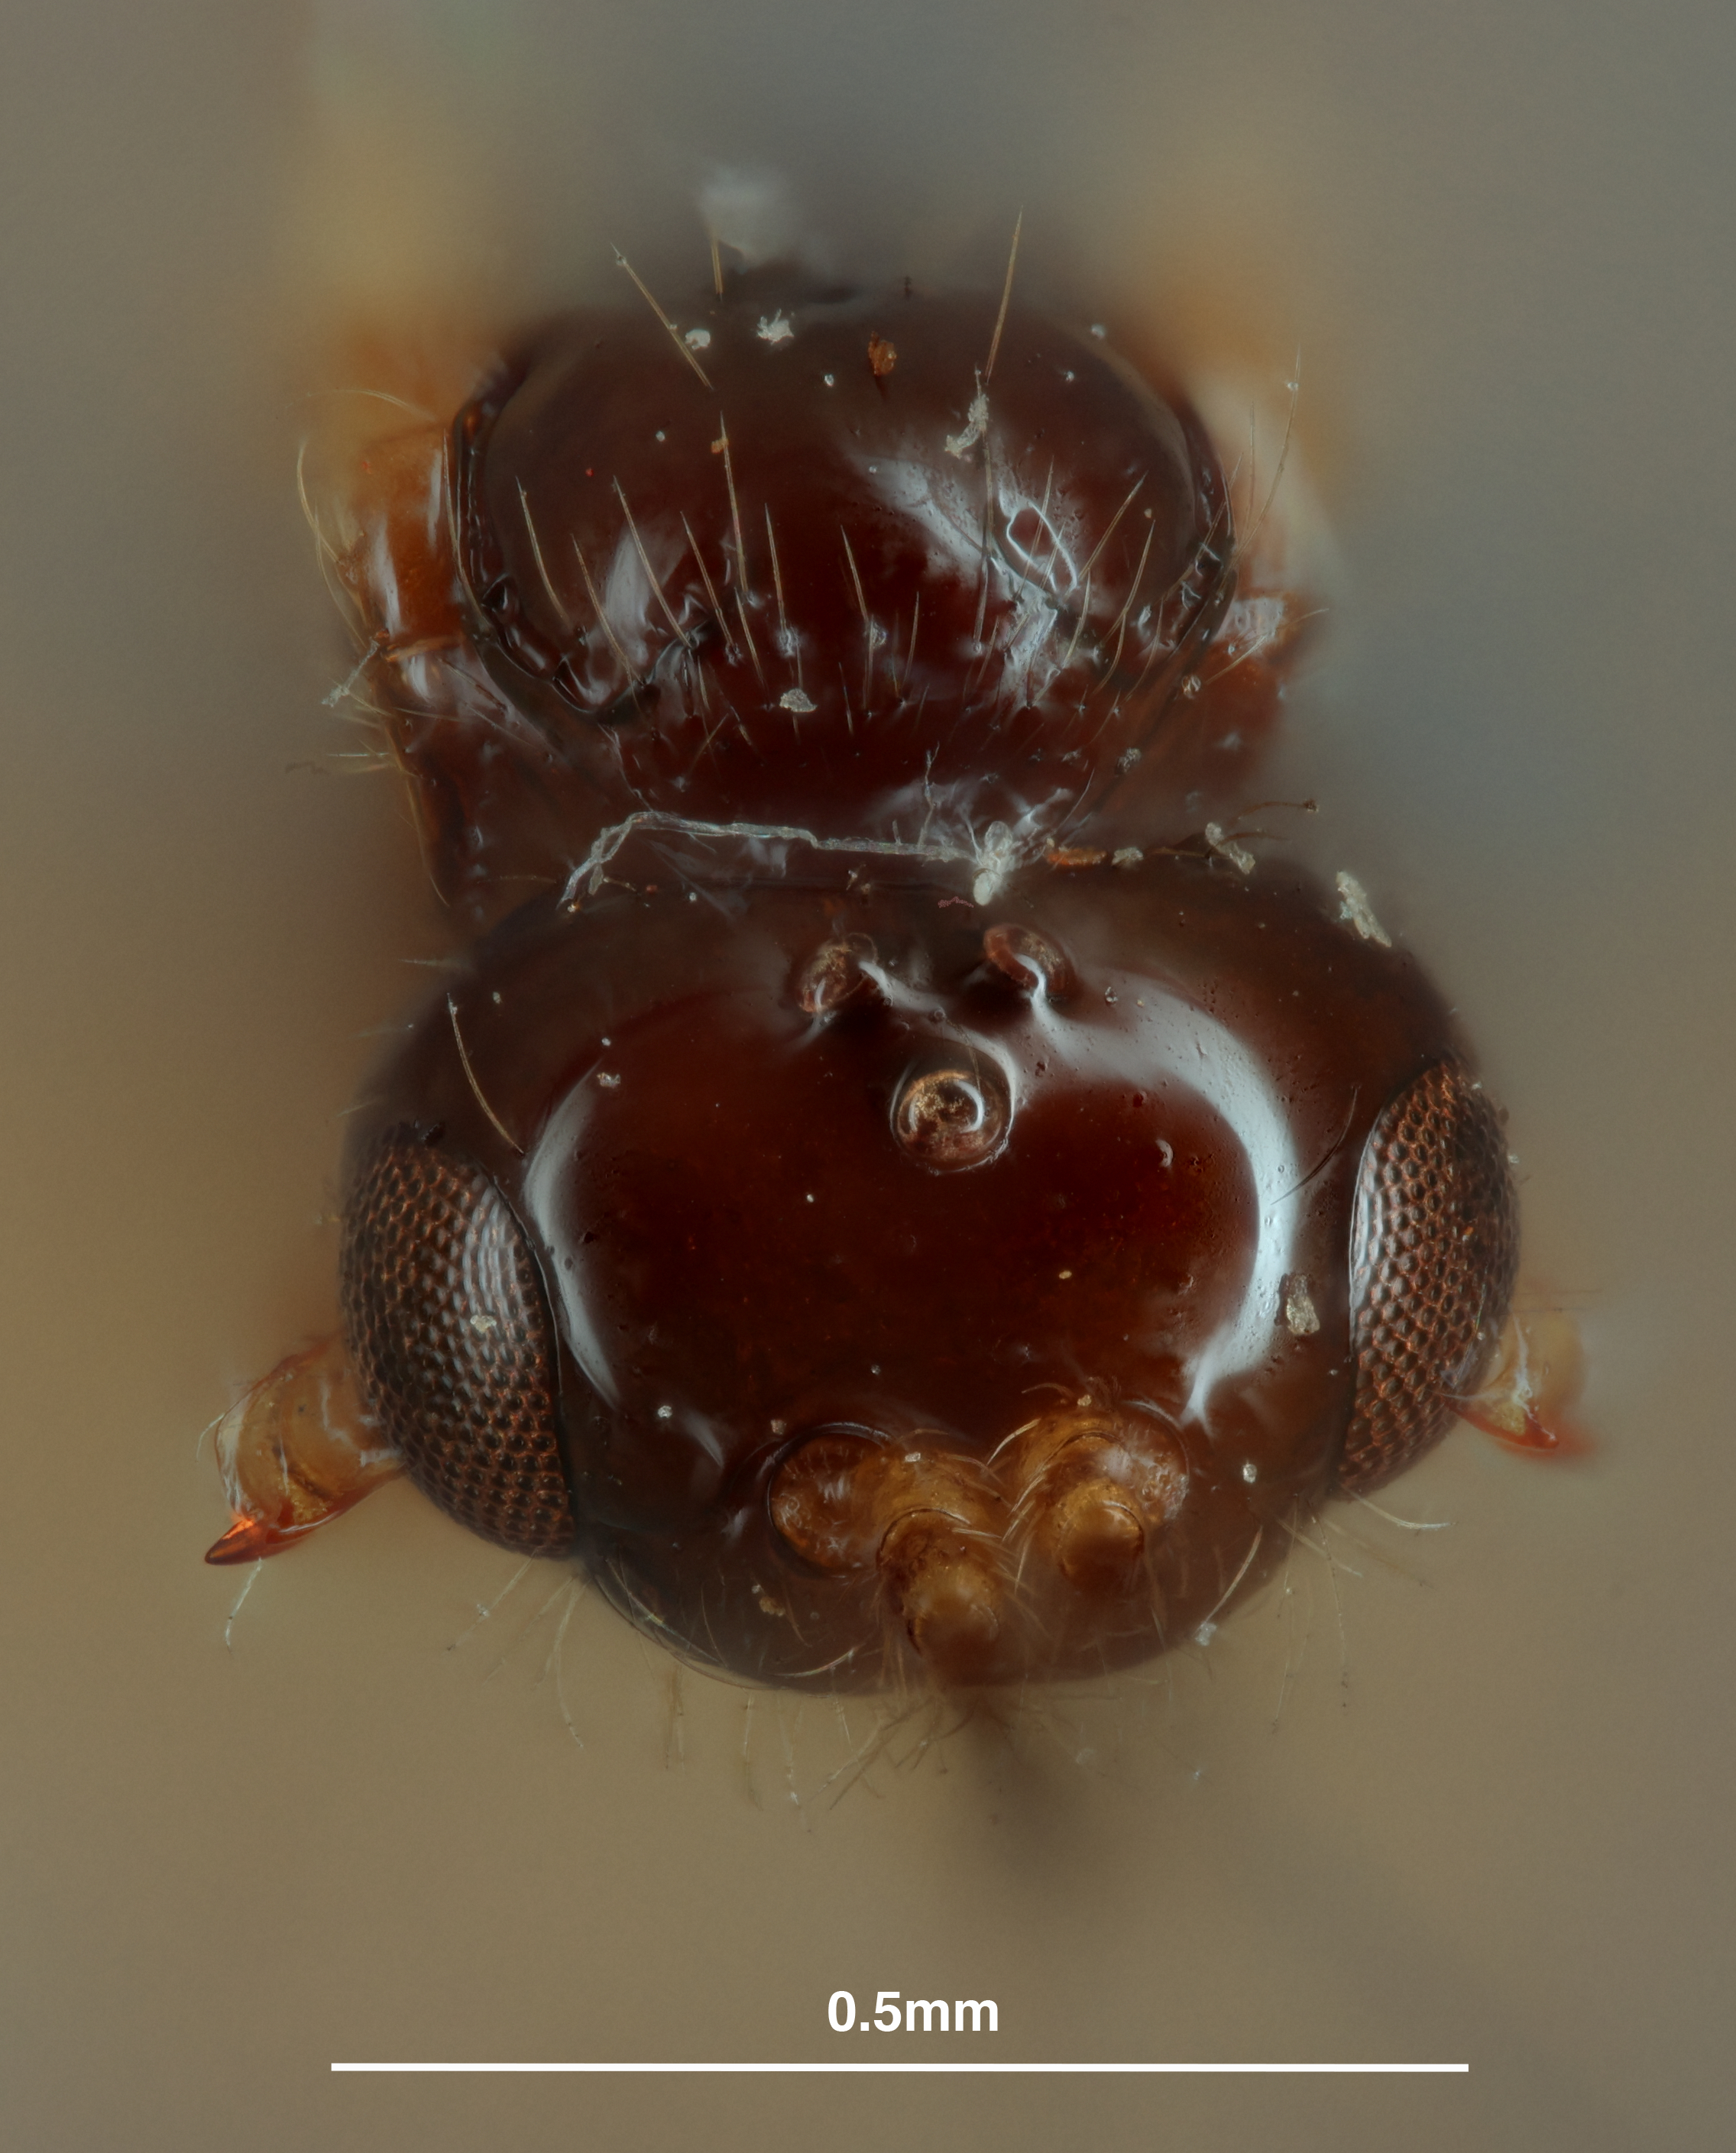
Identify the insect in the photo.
Orthostigma prebblei
